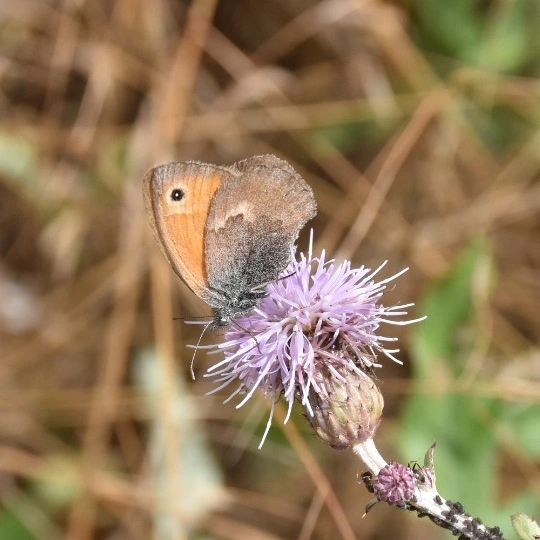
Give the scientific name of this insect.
Coenonympha pamphilus
